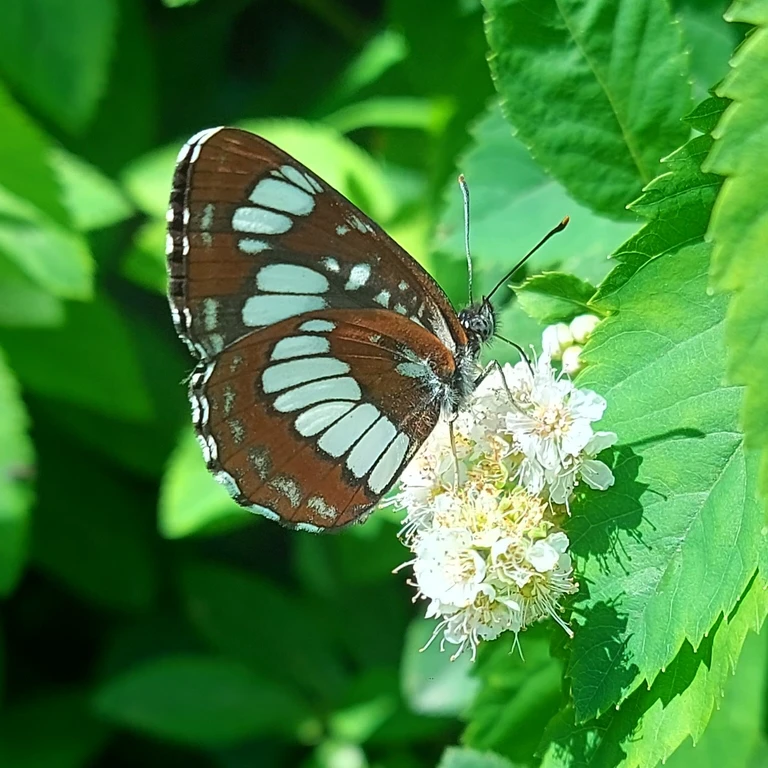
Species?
Neptis rivularis
